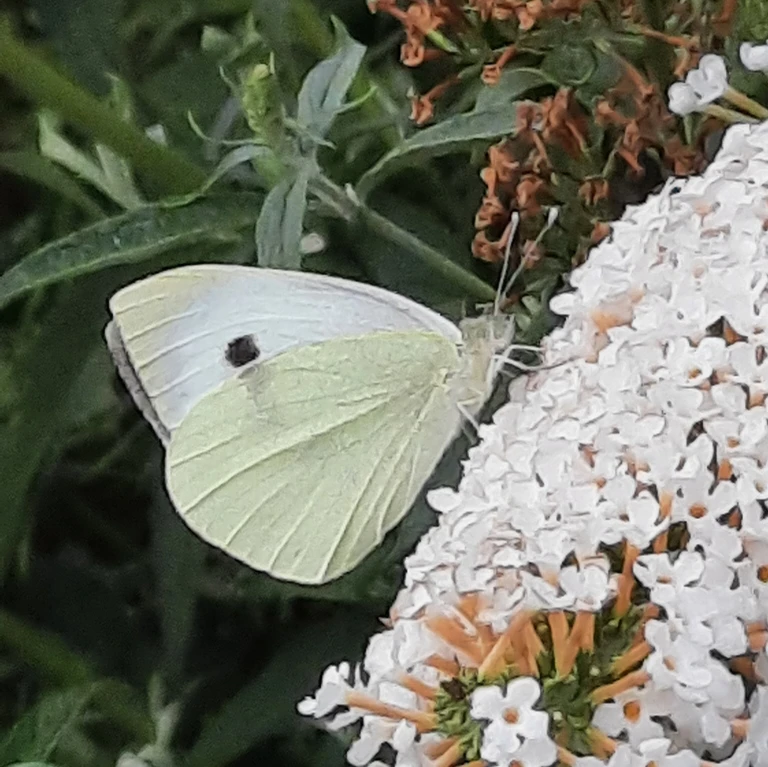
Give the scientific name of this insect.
Pieris brassicae
